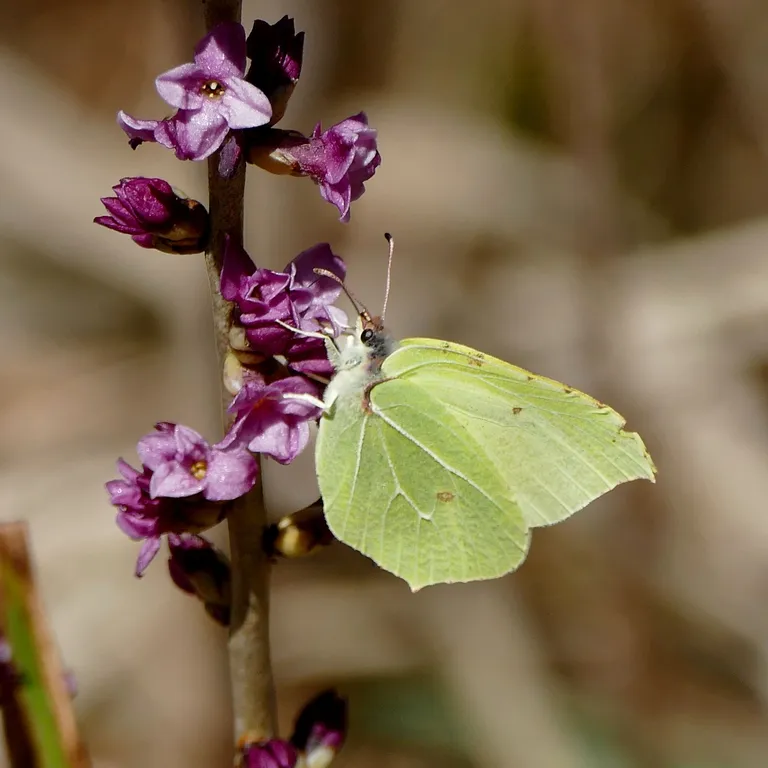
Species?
Gonepteryx rhamni
